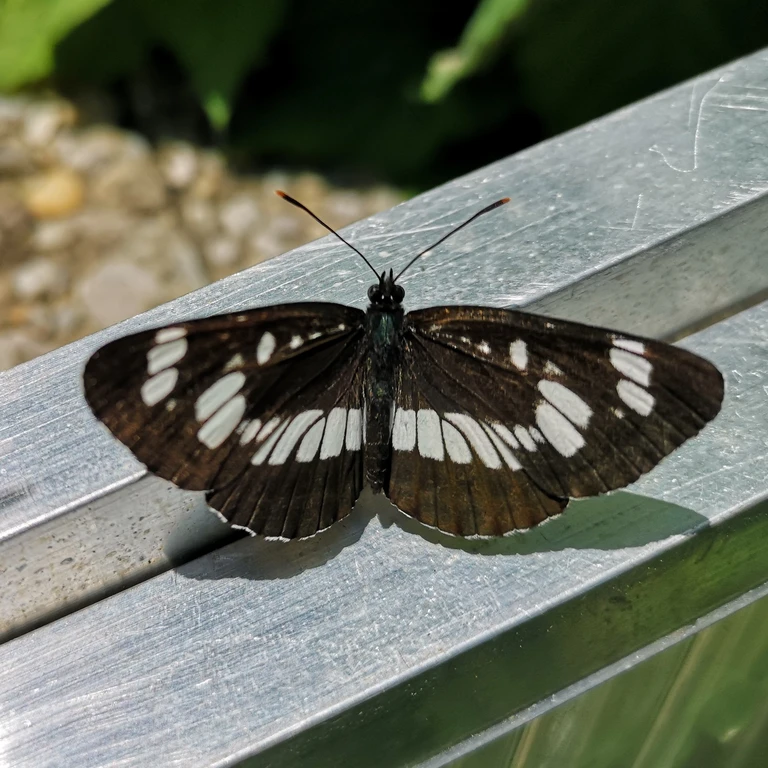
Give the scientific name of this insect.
Neptis rivularis
